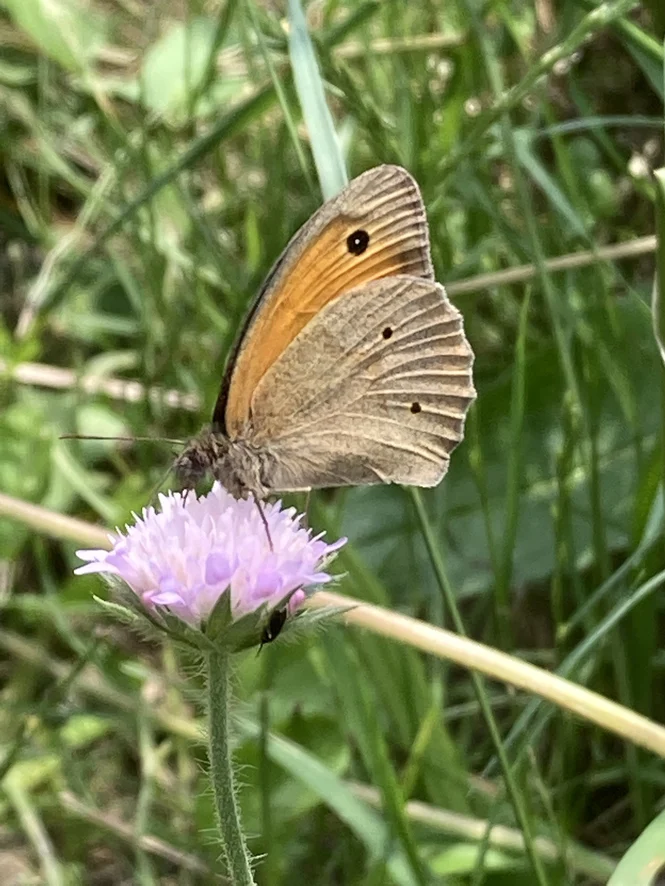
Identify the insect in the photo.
Maniola jurtina
